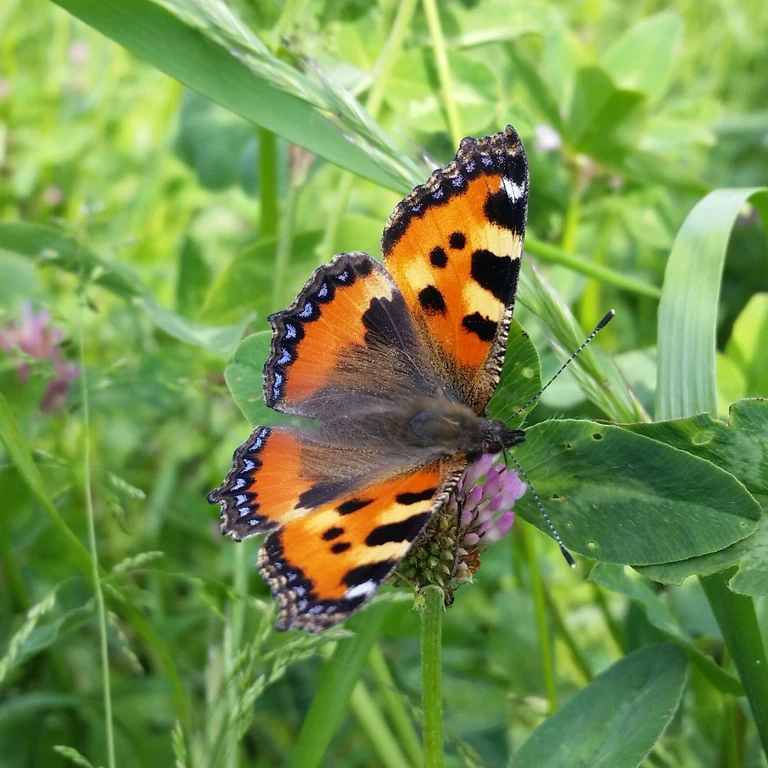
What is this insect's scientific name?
Aglais urticae
